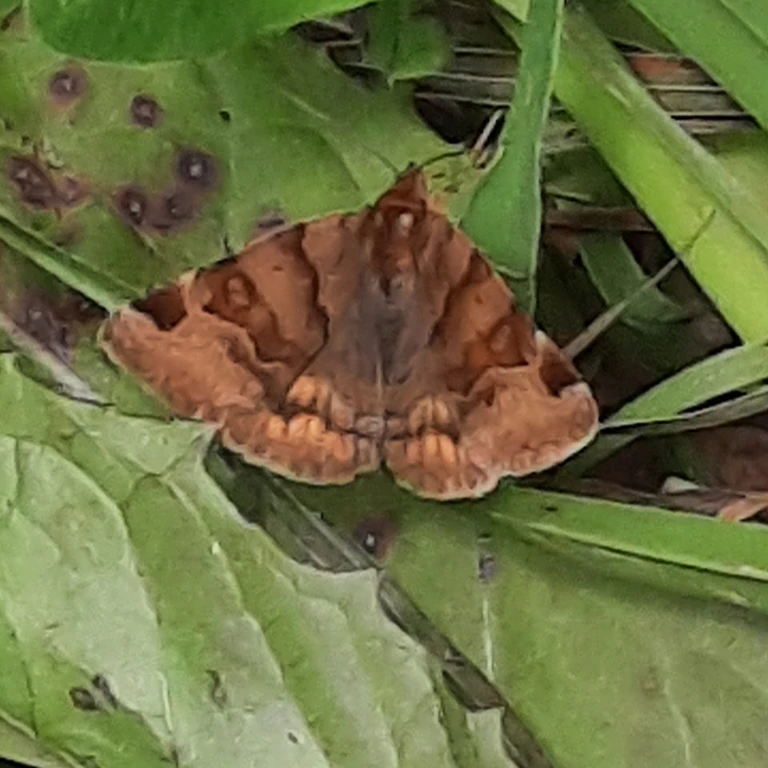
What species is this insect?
Euclidia glyphica
